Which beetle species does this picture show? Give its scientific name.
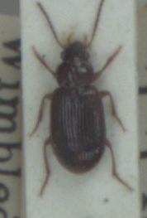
Bradycellus harpalinus
